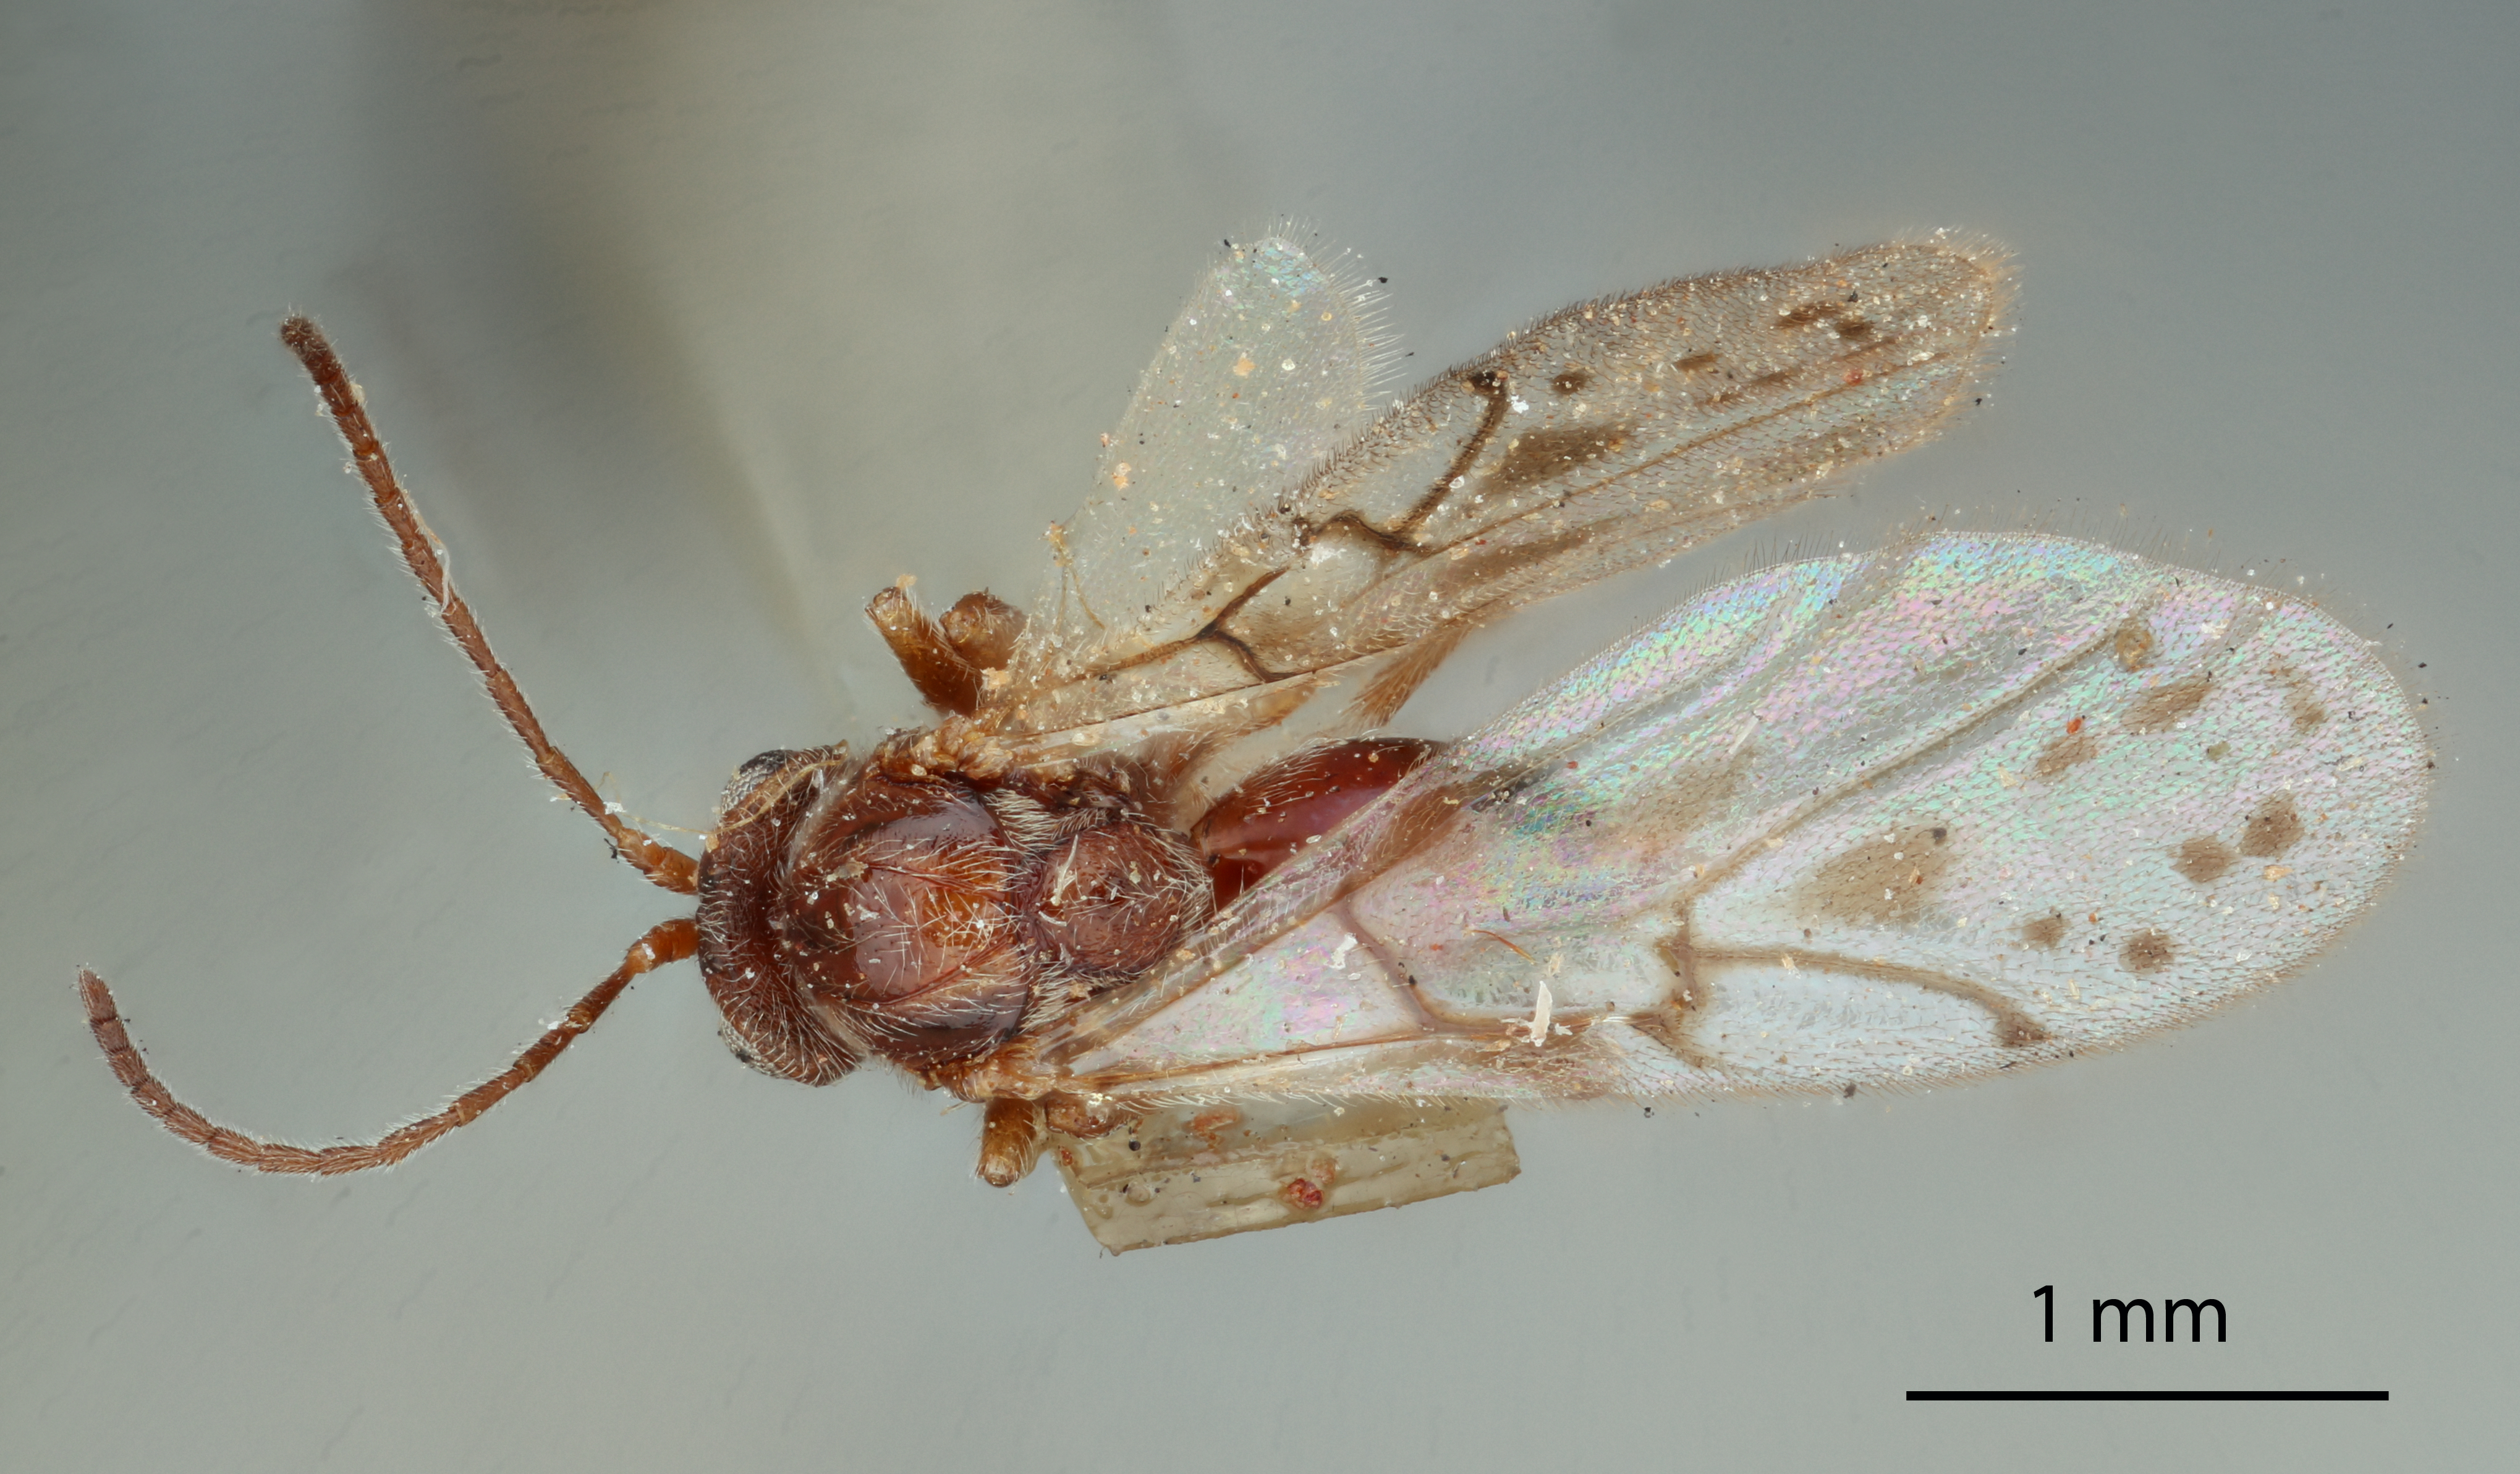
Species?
Dryophanta clavula
